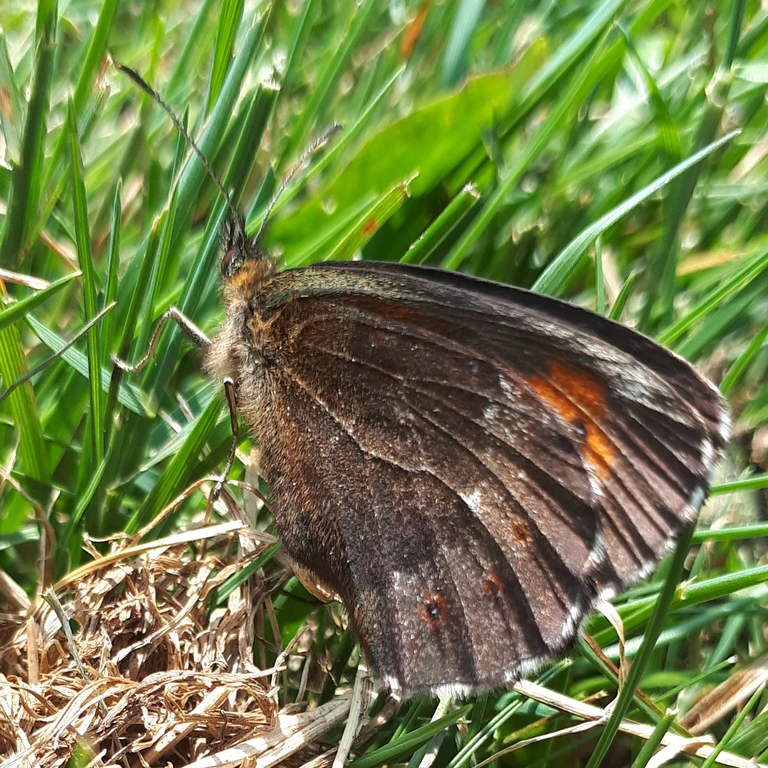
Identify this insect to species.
Erebia euryale
